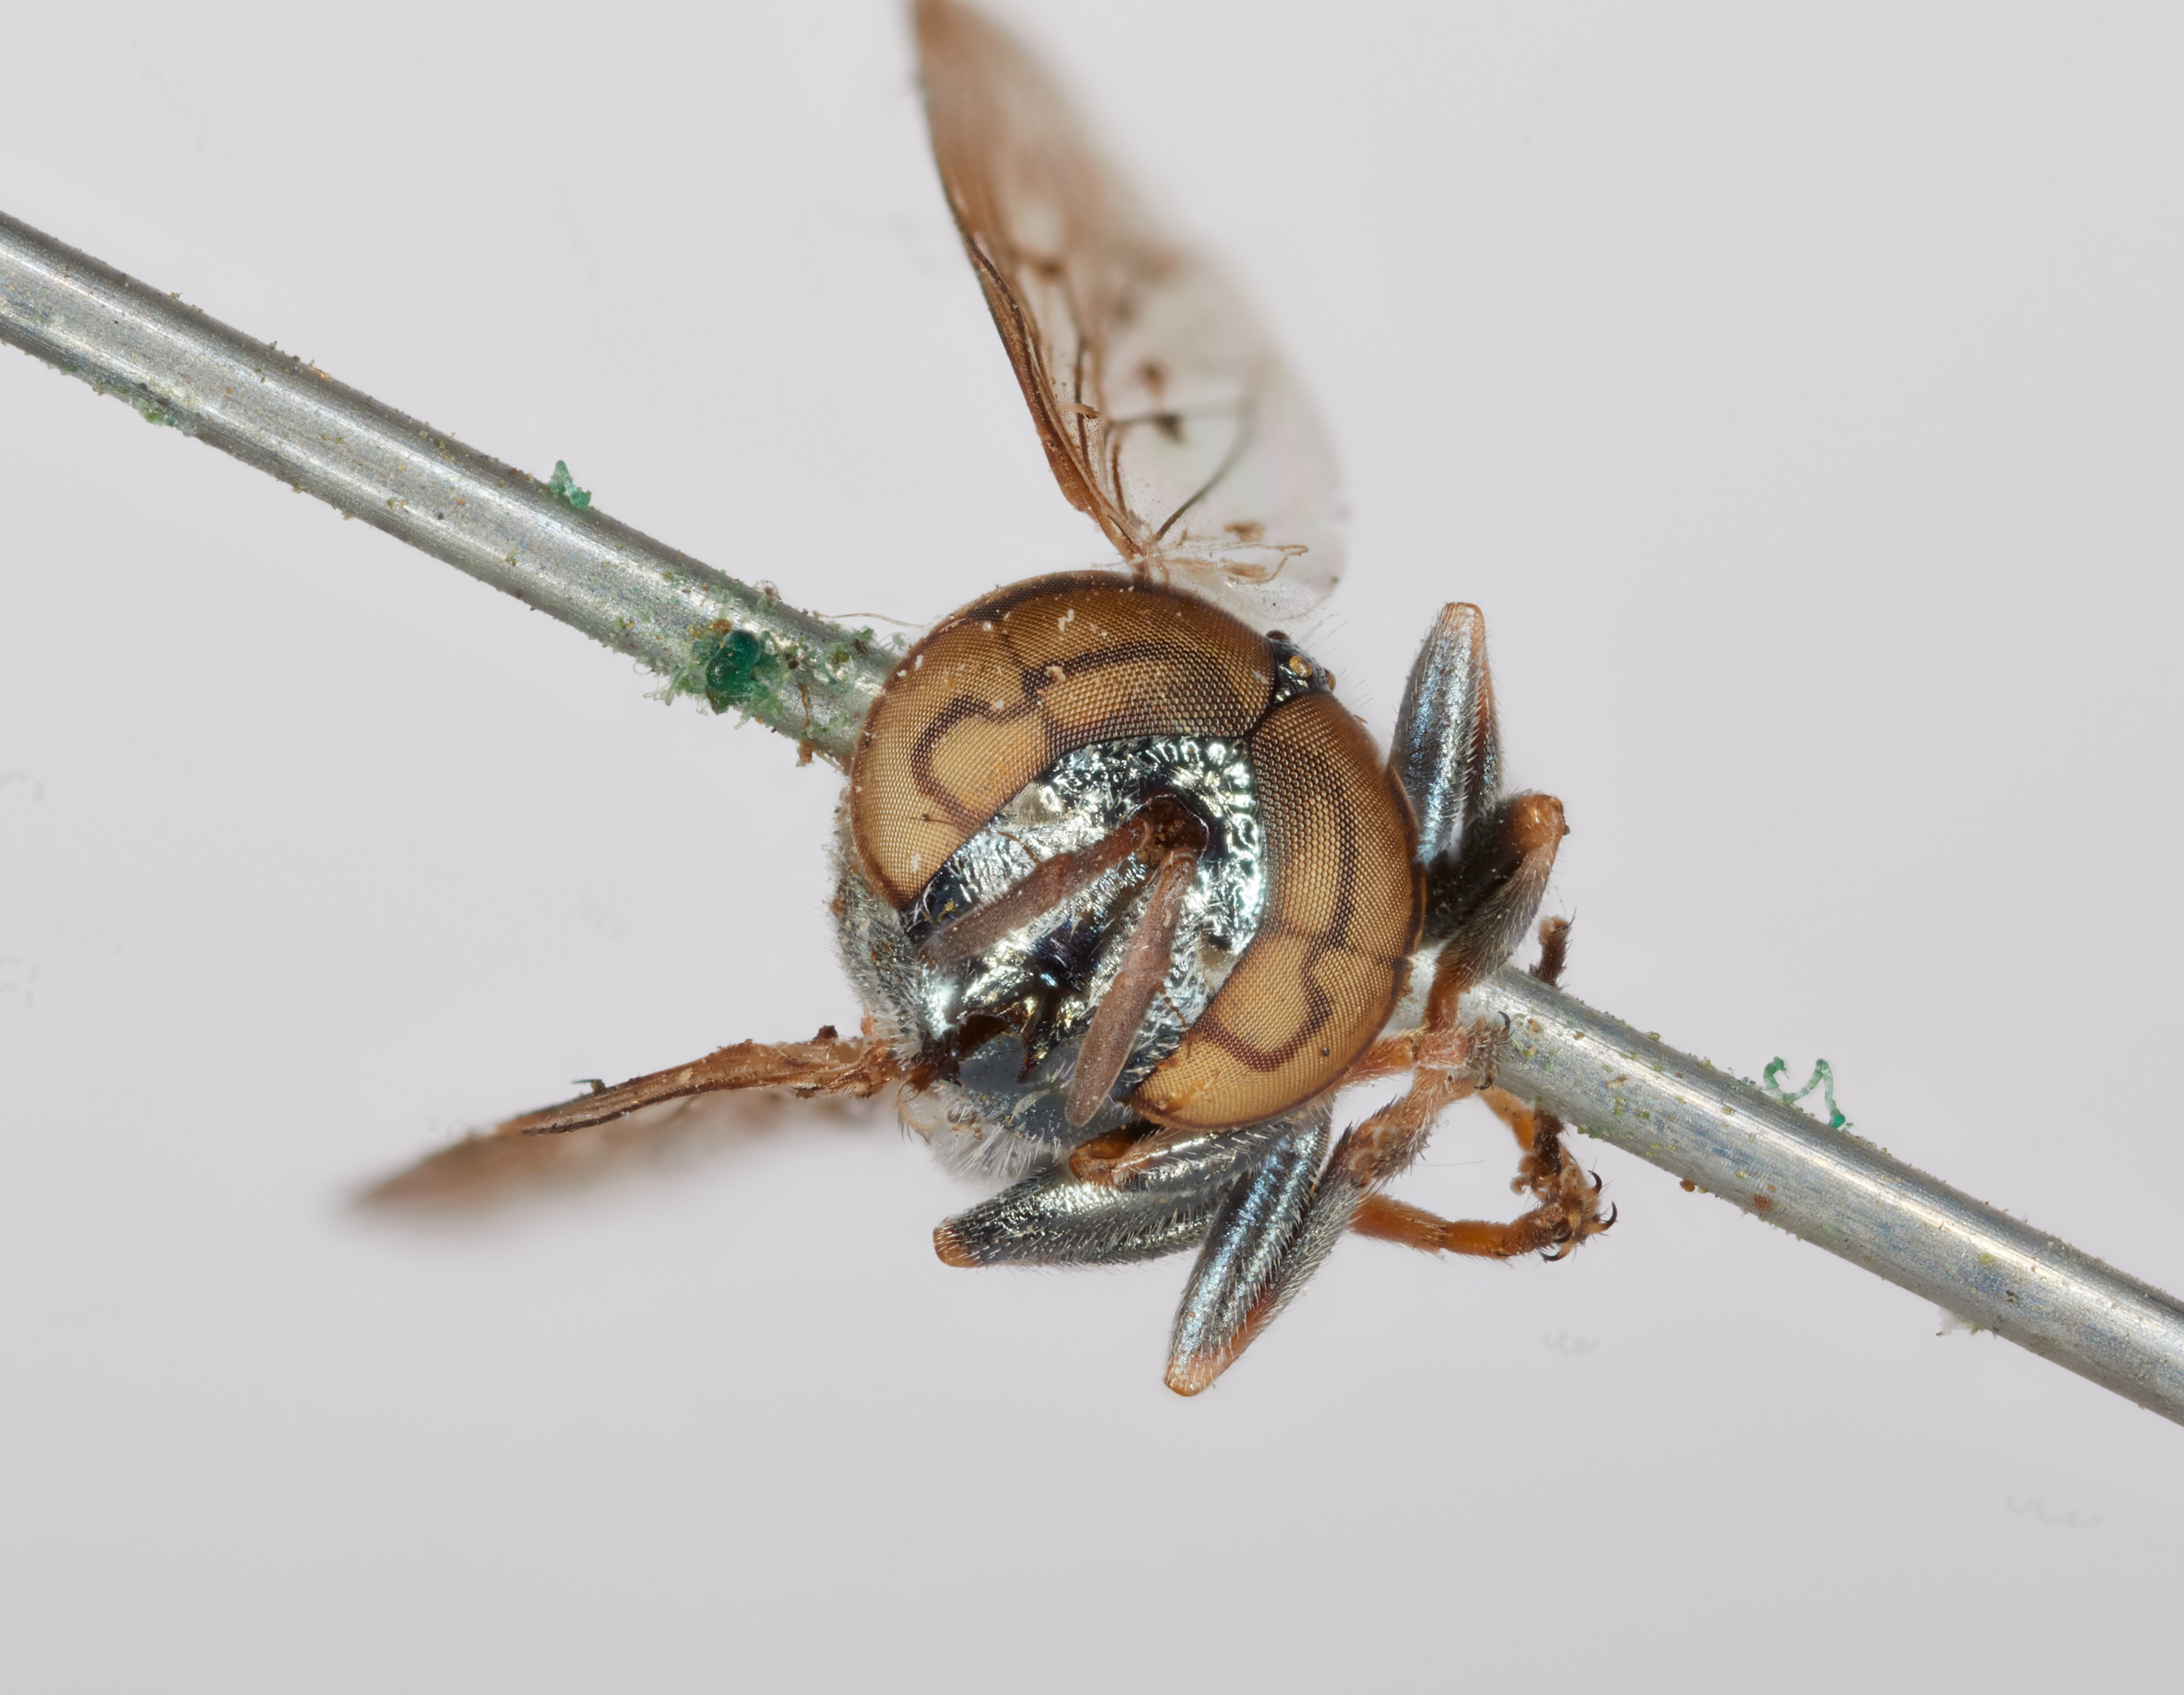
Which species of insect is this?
Chrysogaster bellulus
